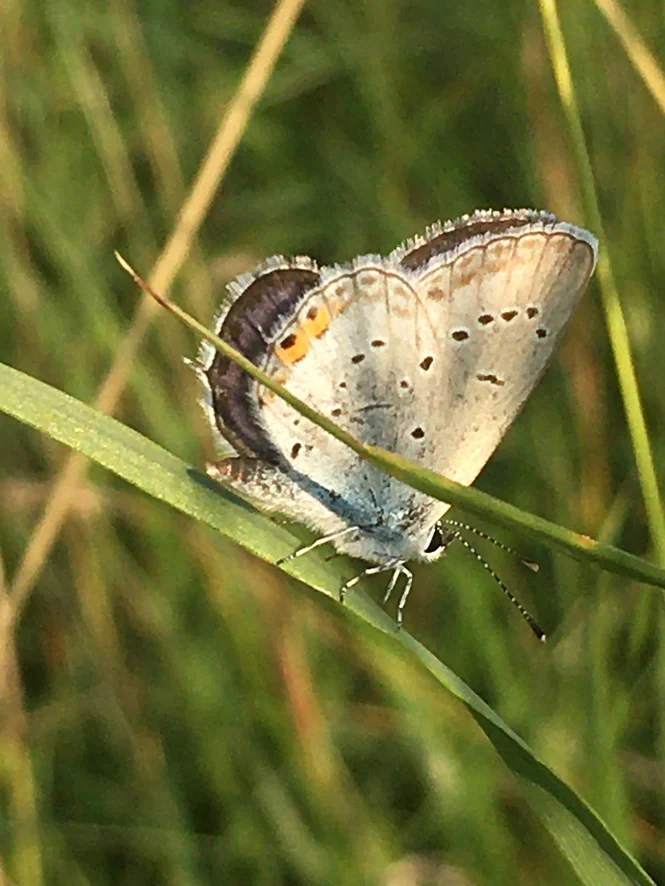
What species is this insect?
Cupido argiades (also Elkalyce argiades)
